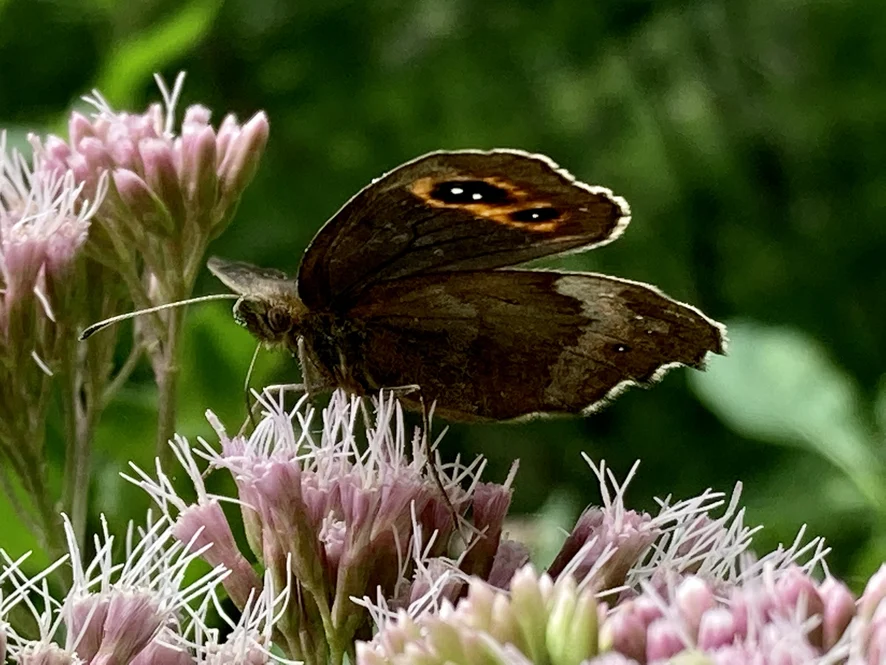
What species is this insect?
Erebia aethiops
